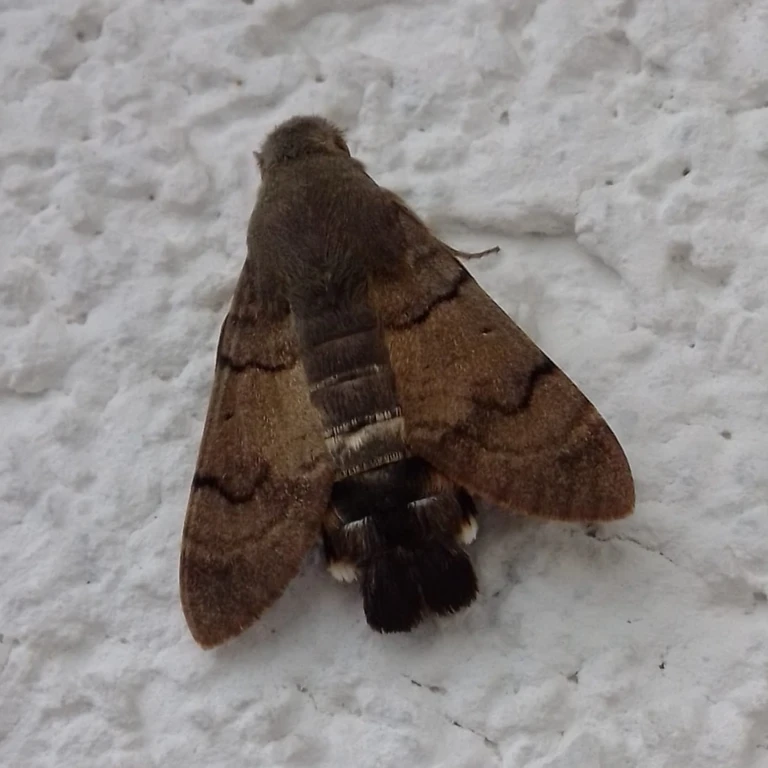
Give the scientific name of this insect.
Macroglossum stellatarum
